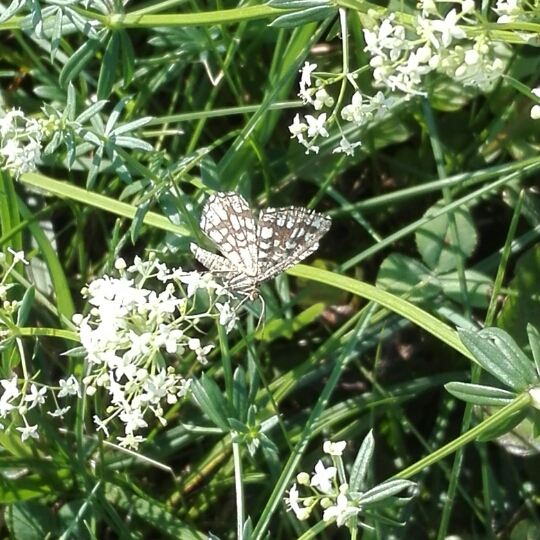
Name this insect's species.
Chiasmia clathrata
